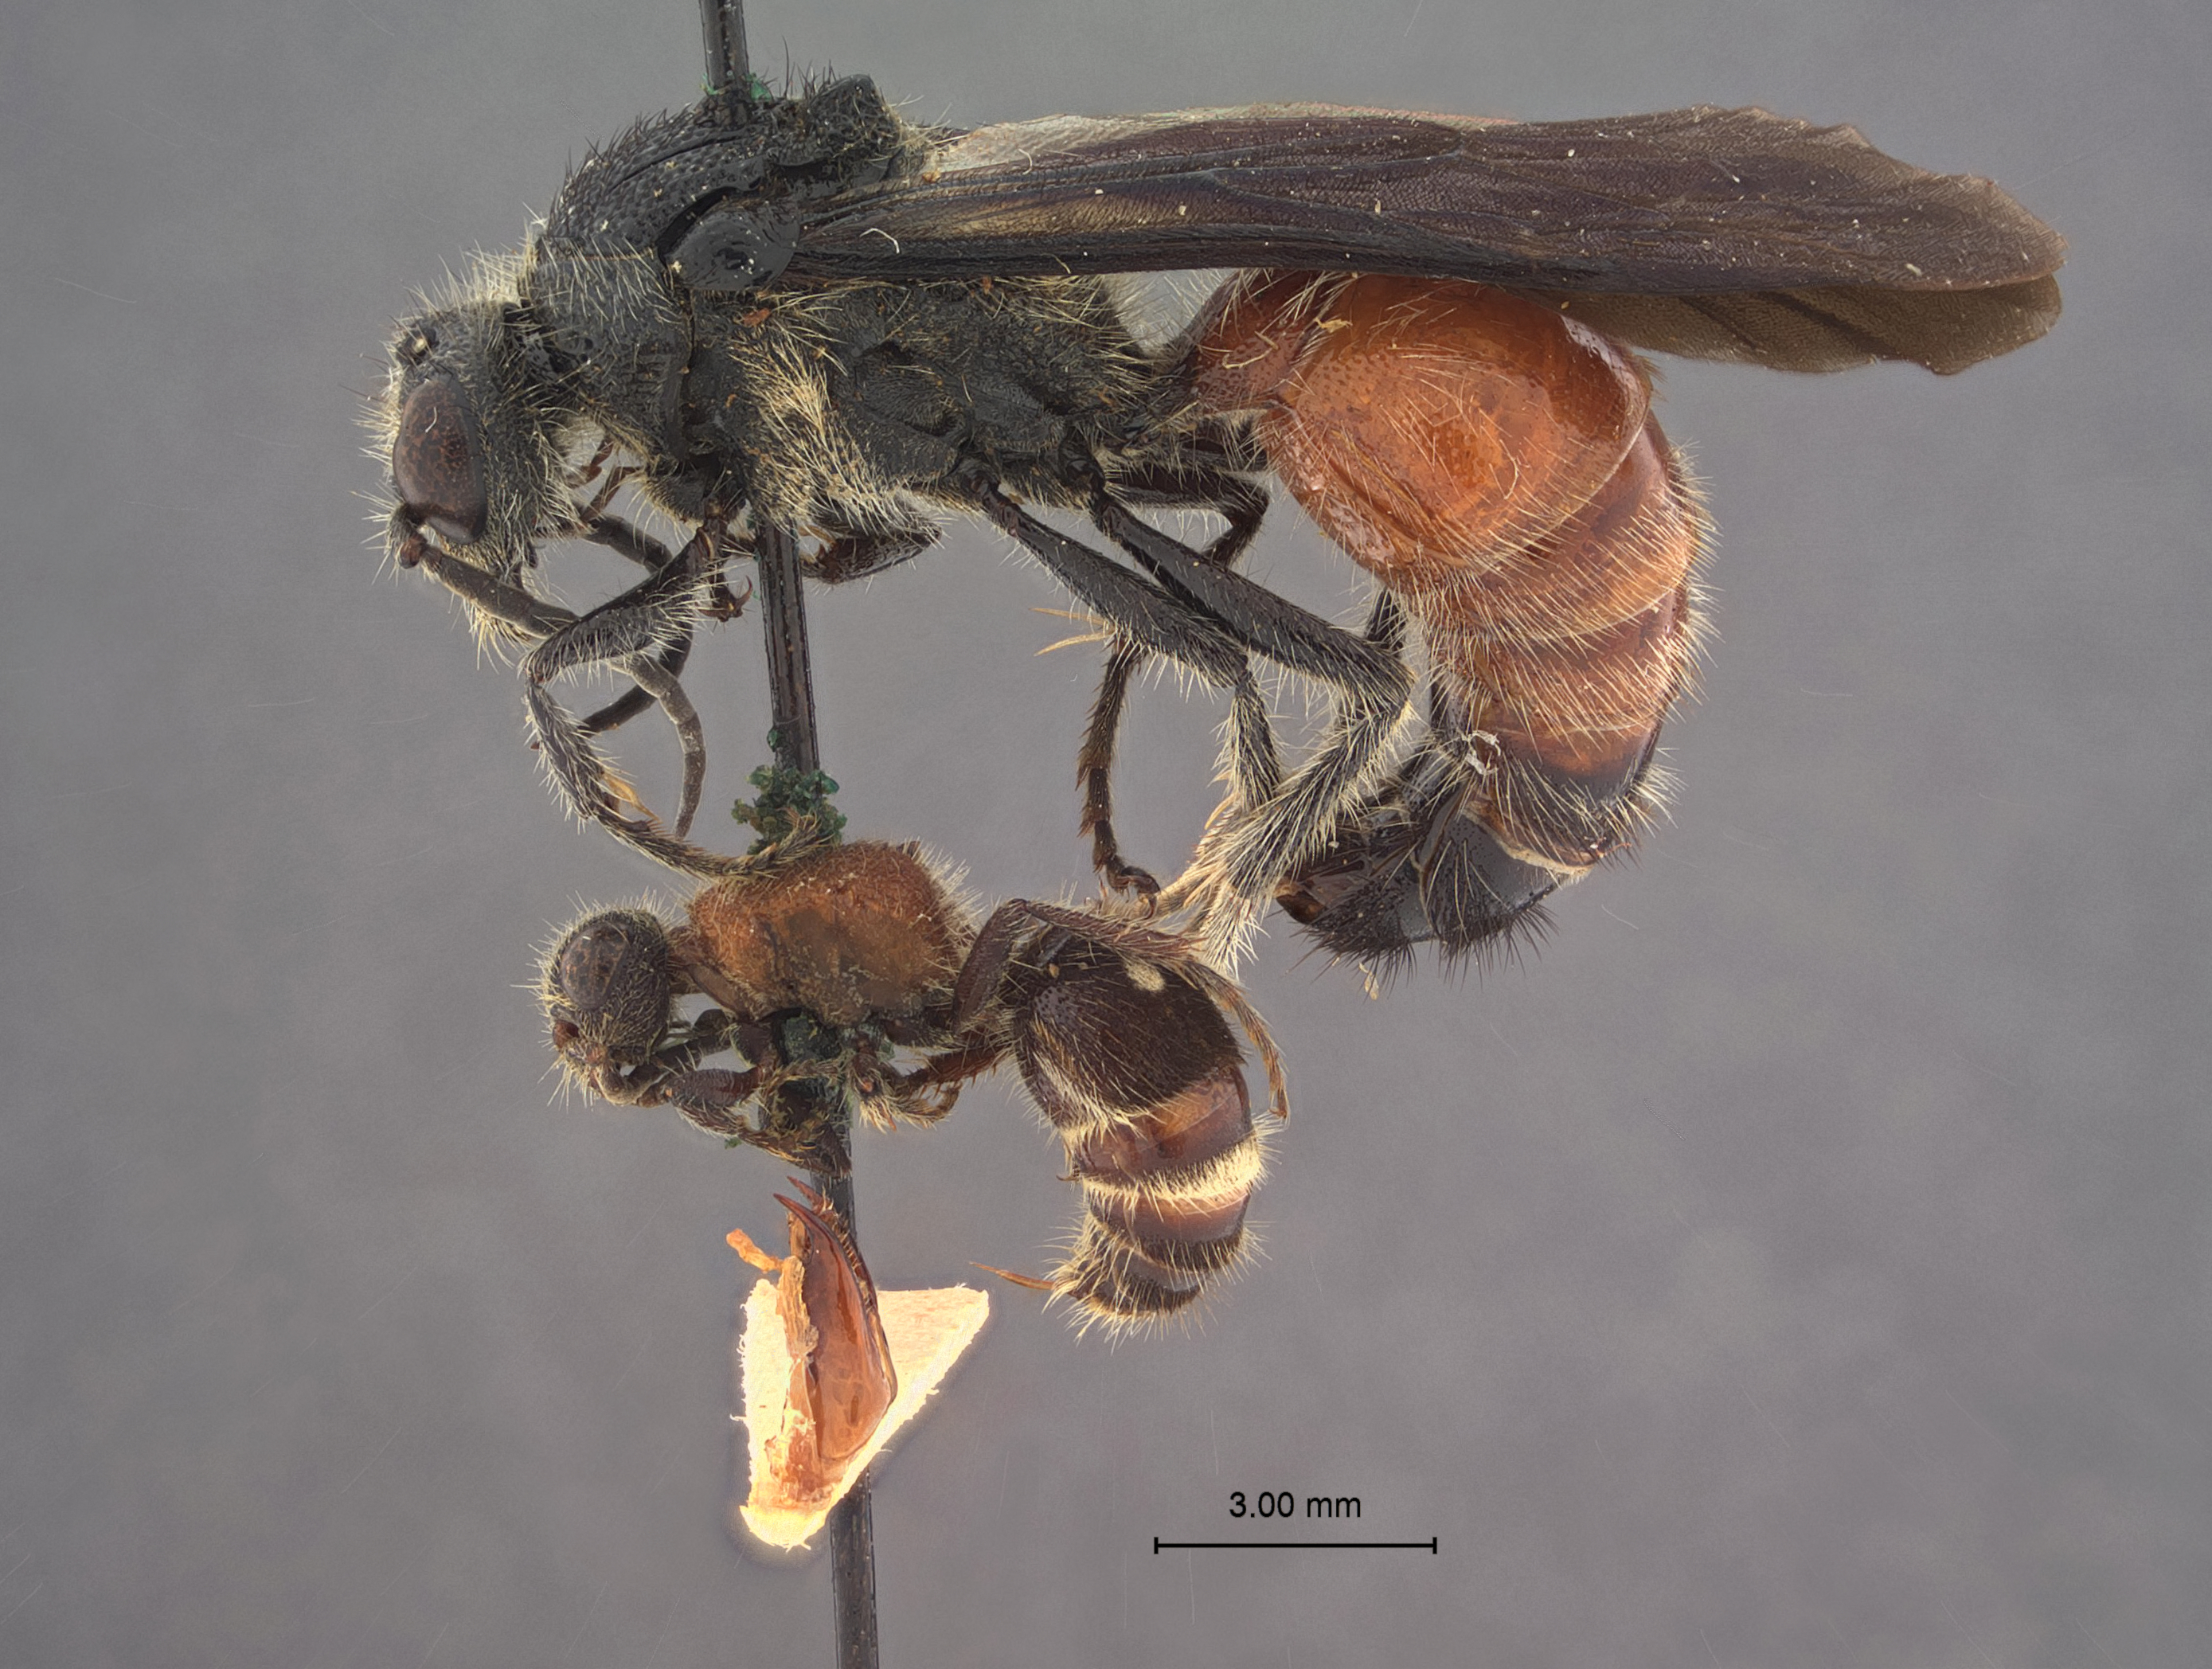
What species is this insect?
Timulla minor
